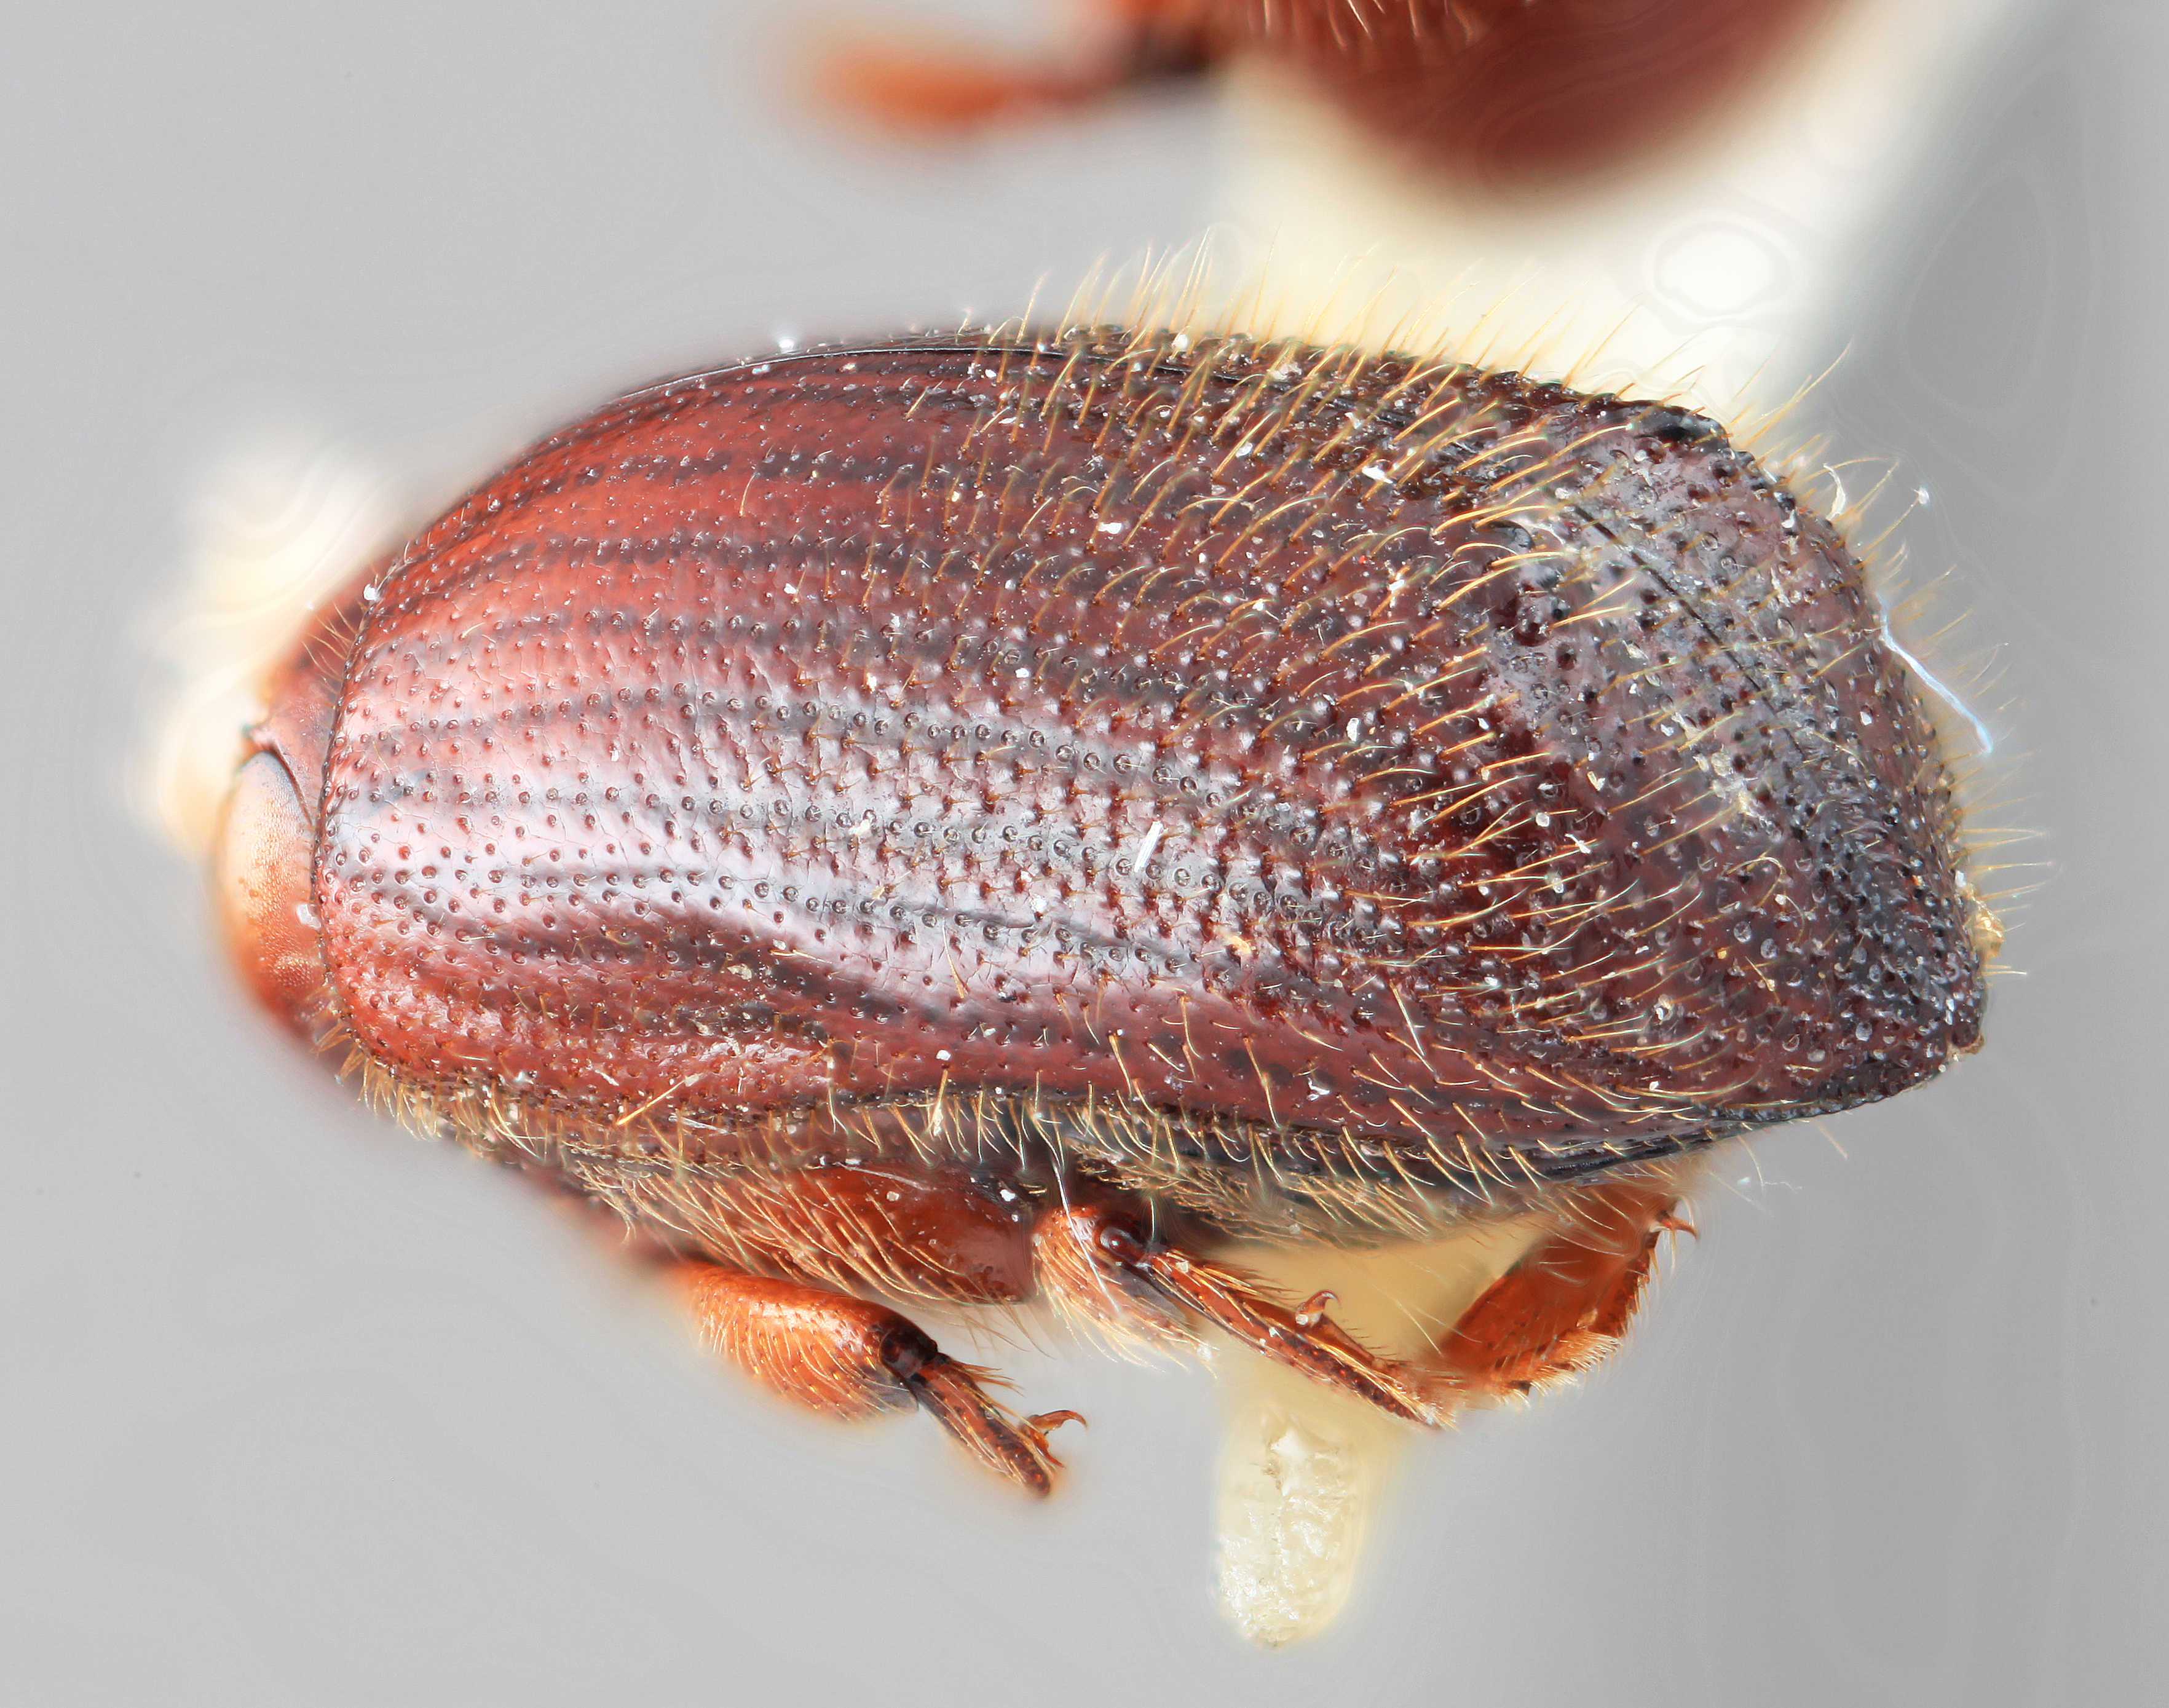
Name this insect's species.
Dryocoetoides severus
